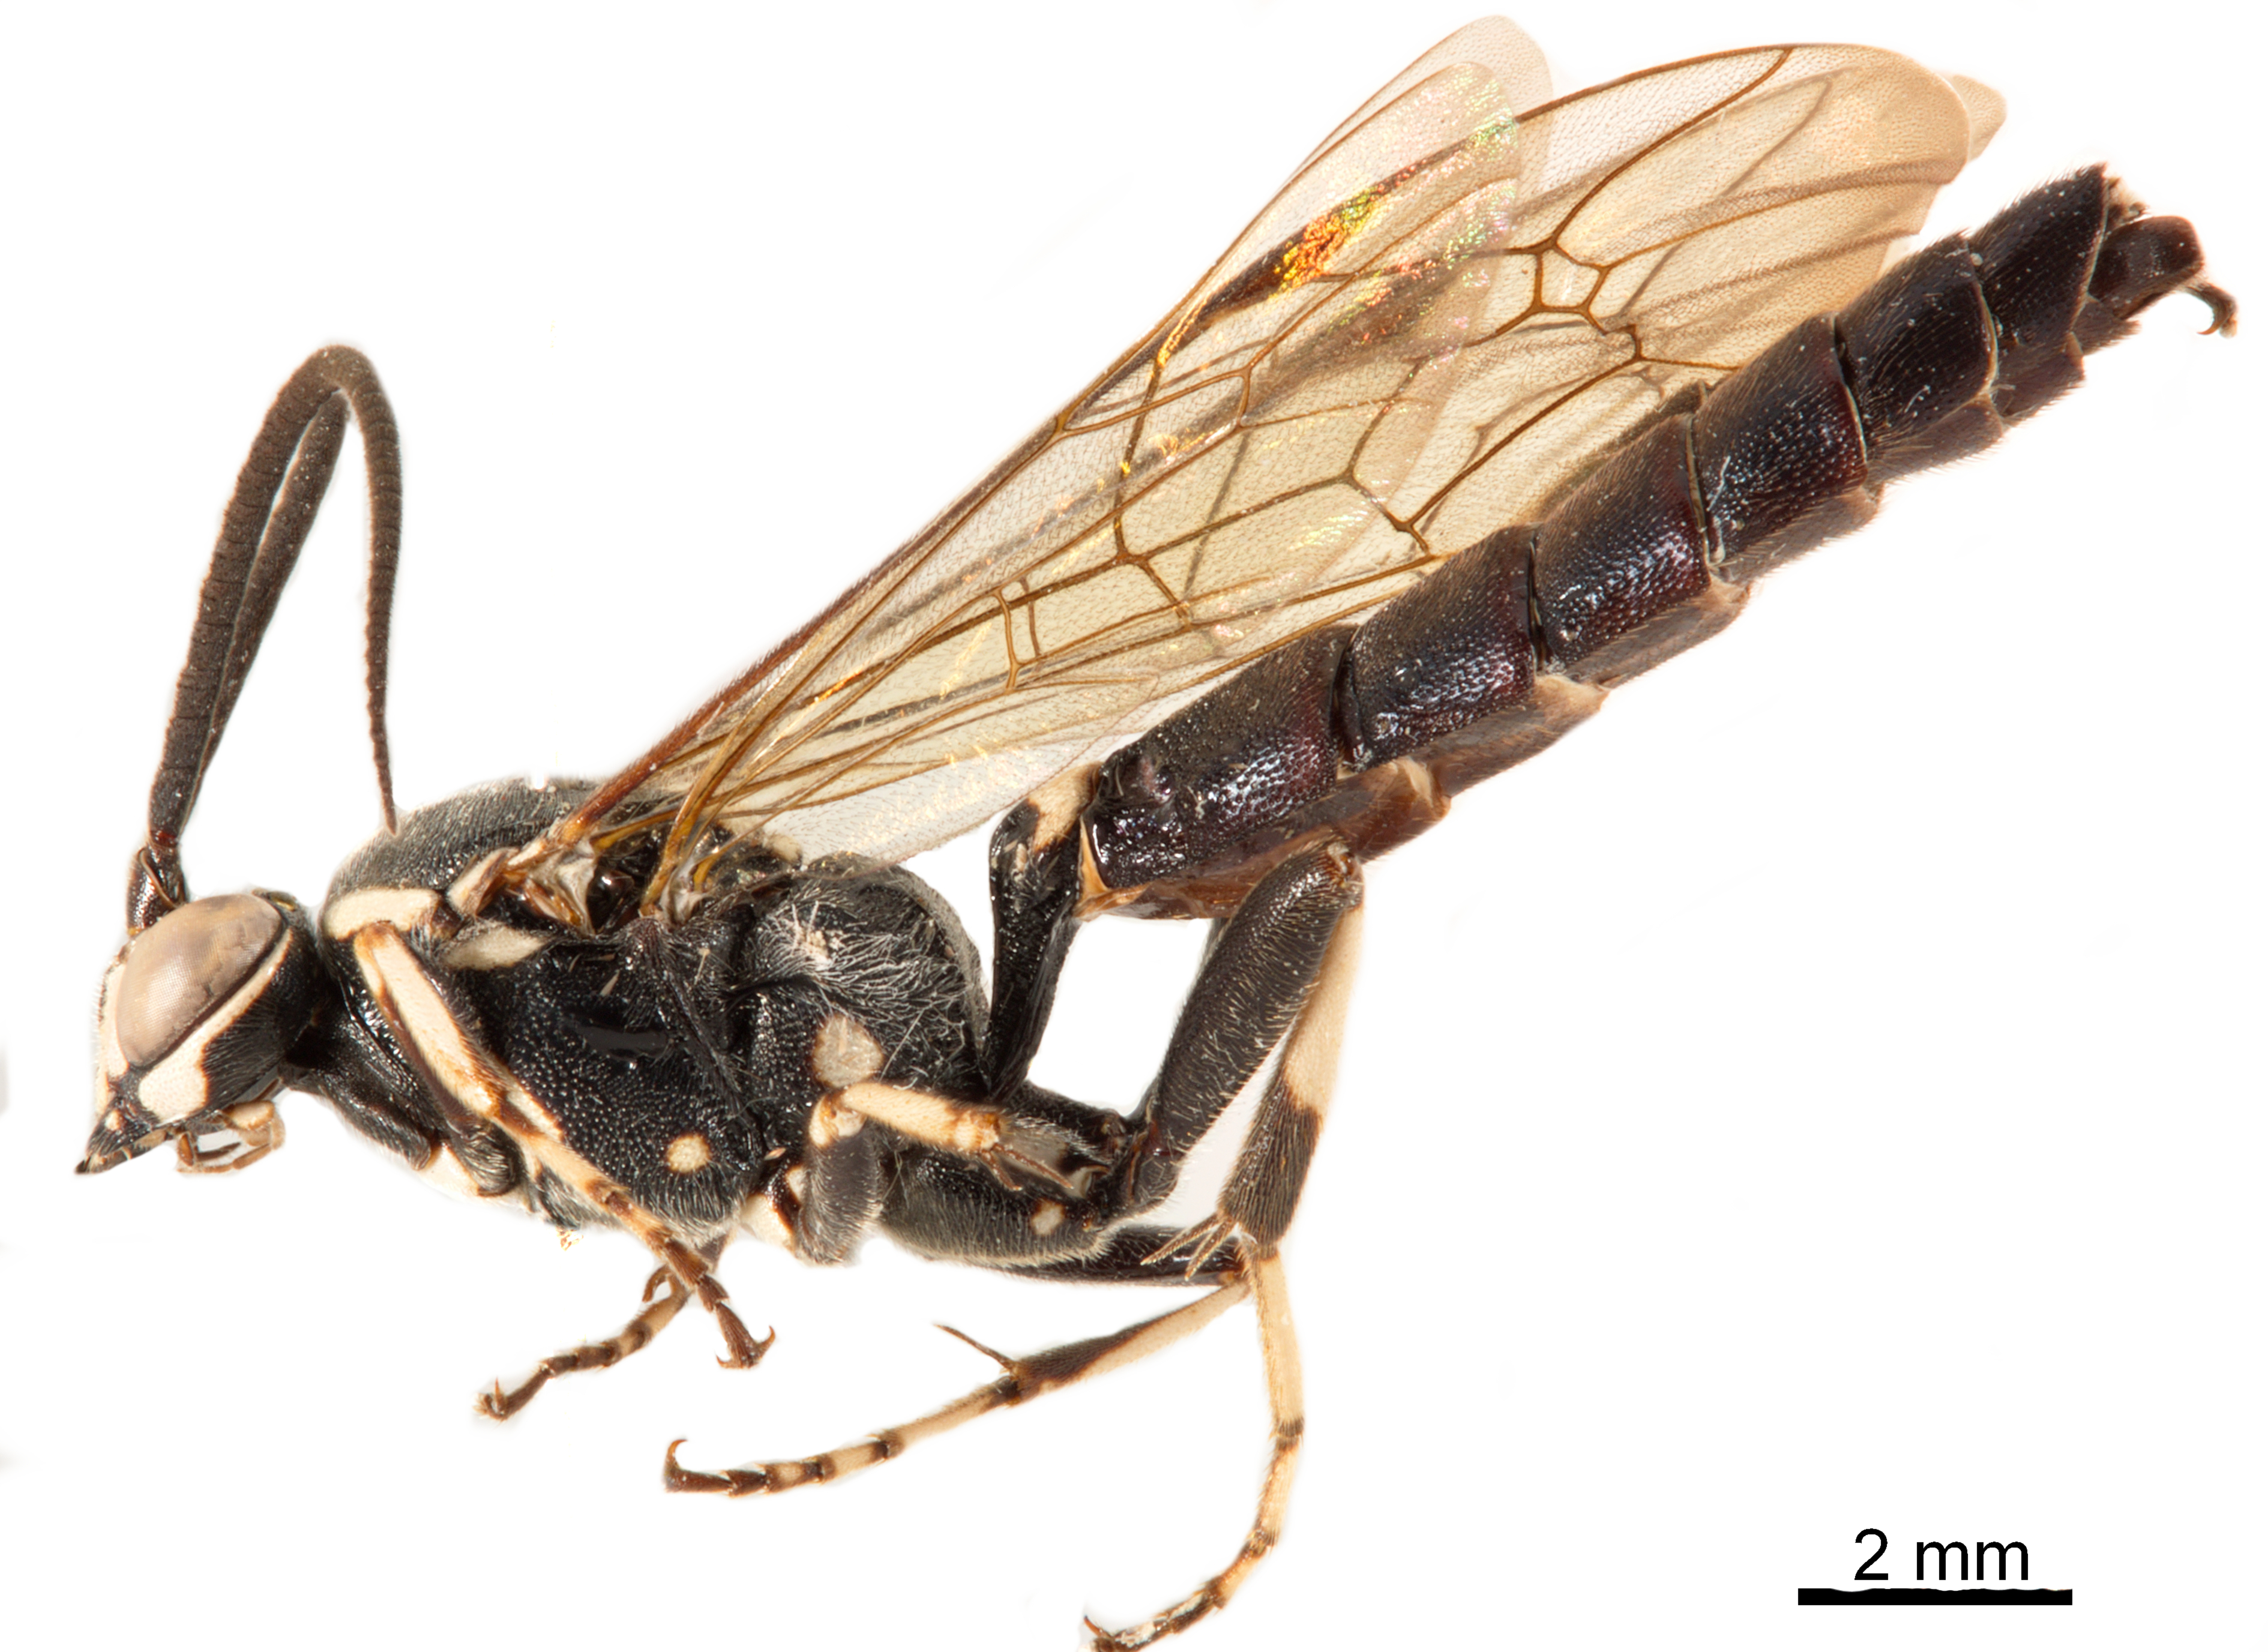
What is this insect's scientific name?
Orgichneumon calcatorius
